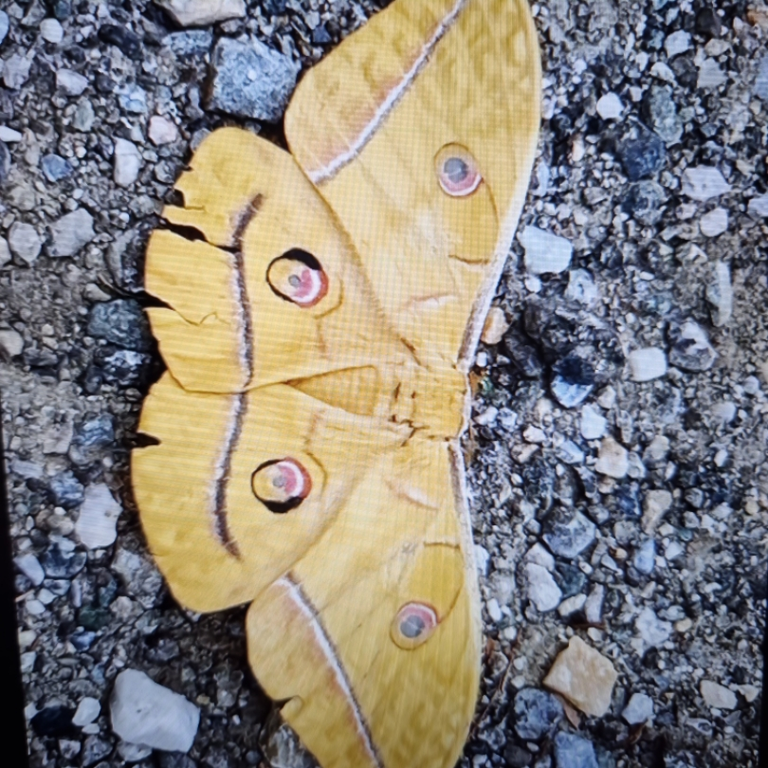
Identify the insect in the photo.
Antheraea yamamai
